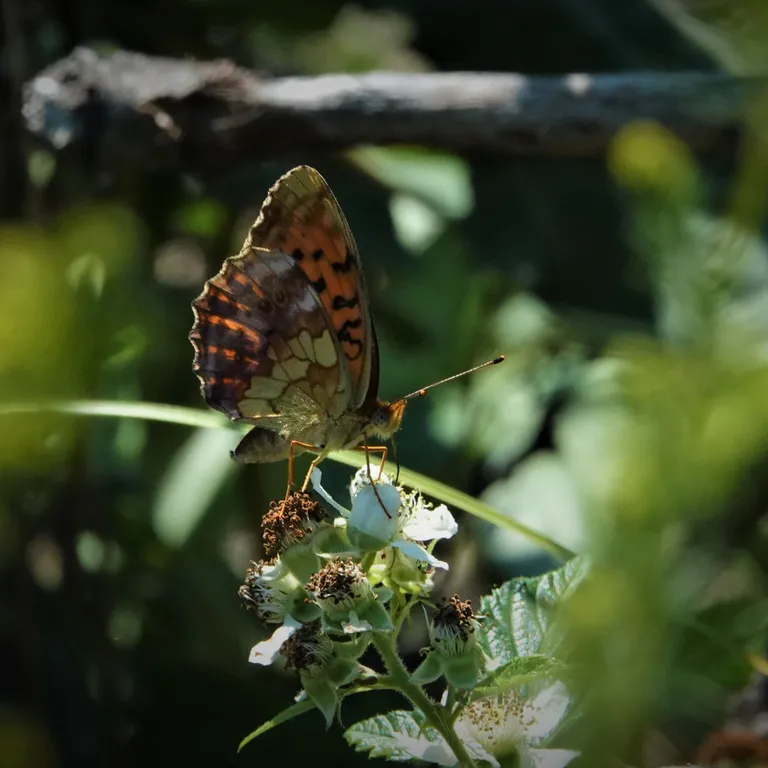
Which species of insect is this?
Brenthis daphne
